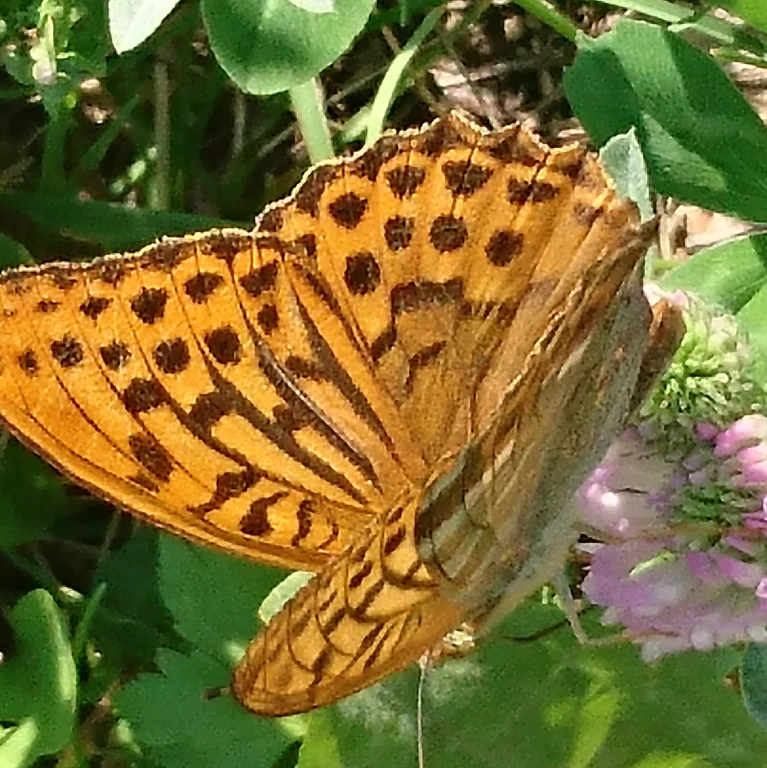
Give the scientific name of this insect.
Argynnis paphia
